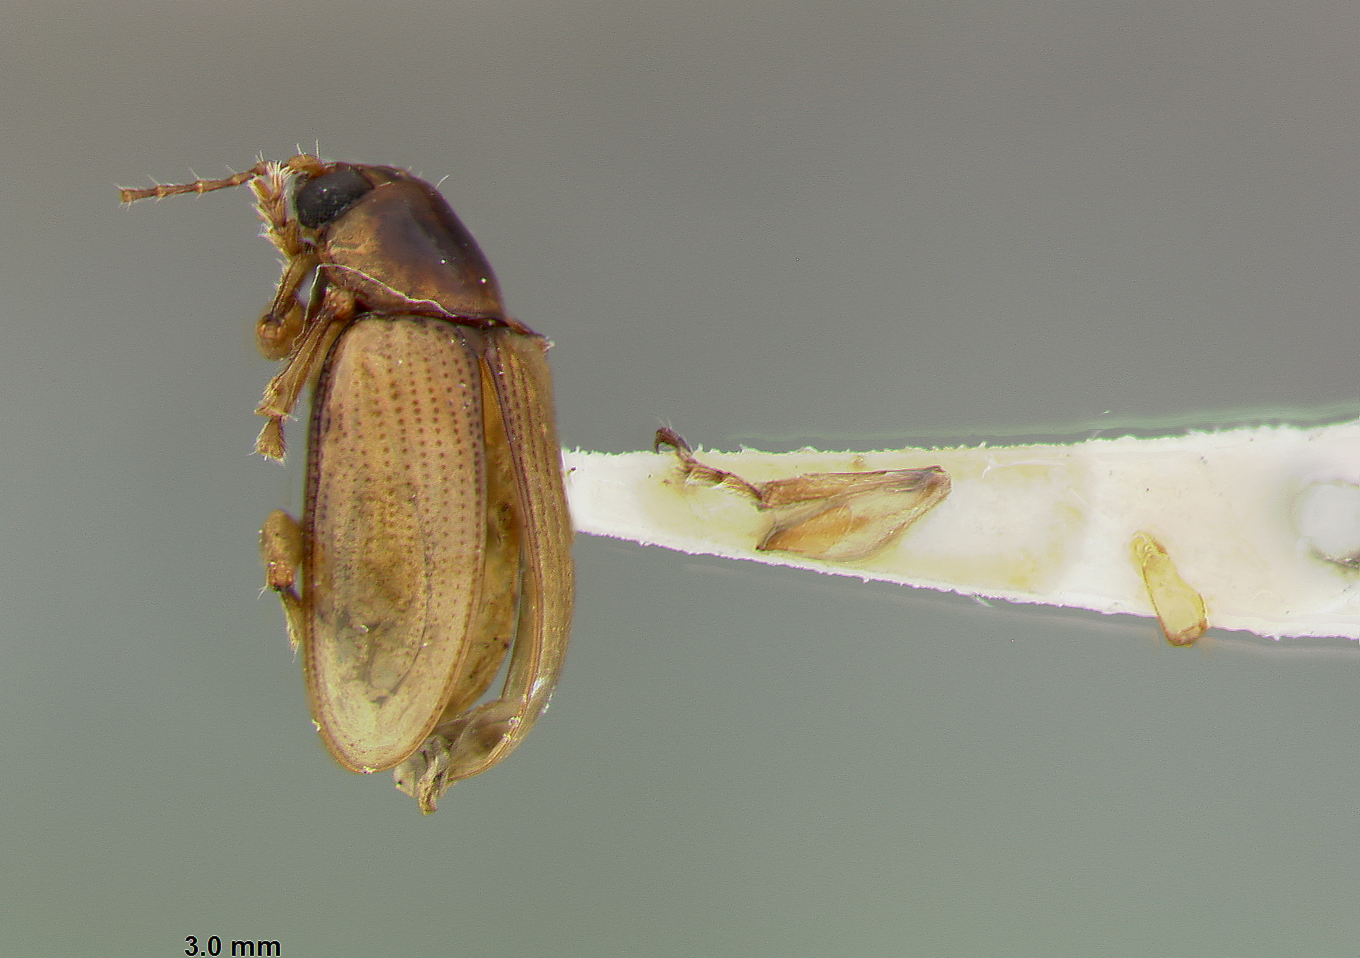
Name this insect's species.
Metachroma odontotum
